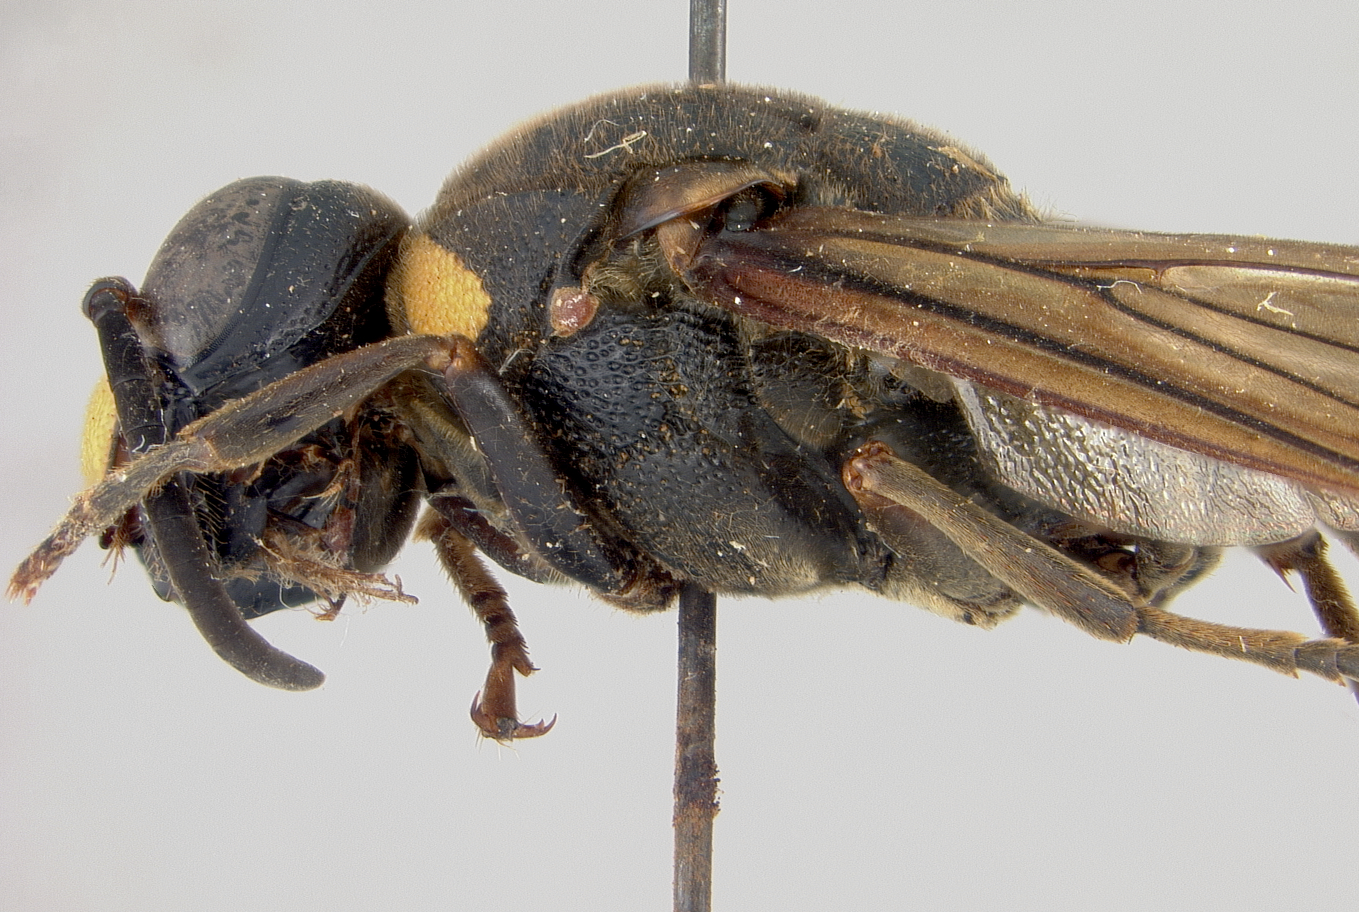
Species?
Pareumenes chinensis
